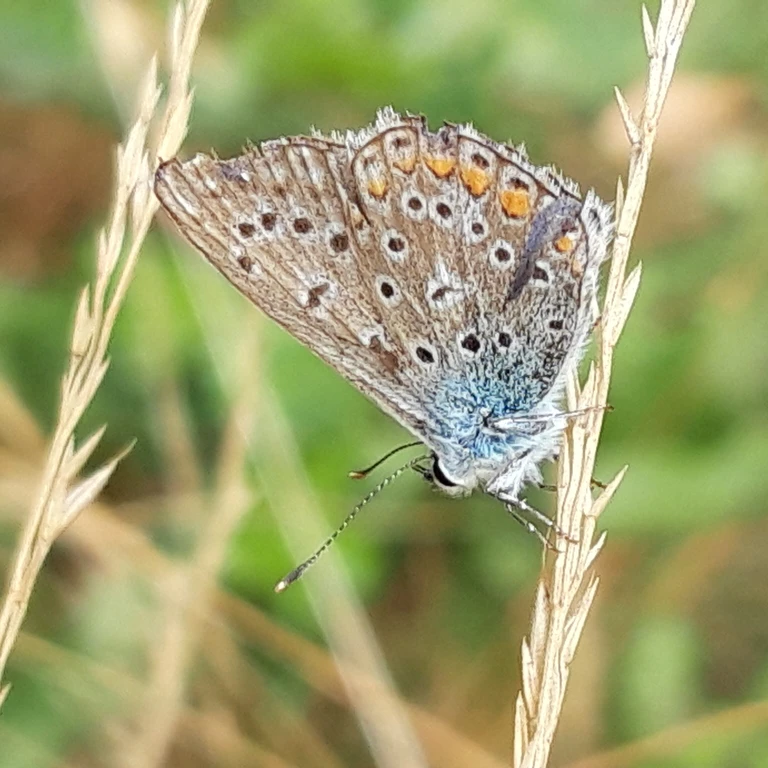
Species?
Polyommatus icarus
